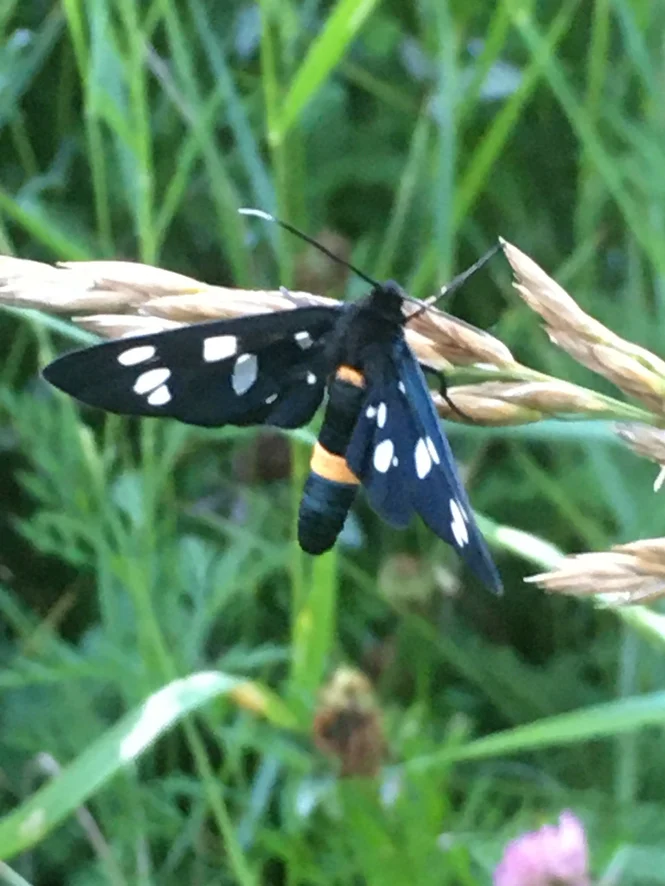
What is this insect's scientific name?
Amata phegea
